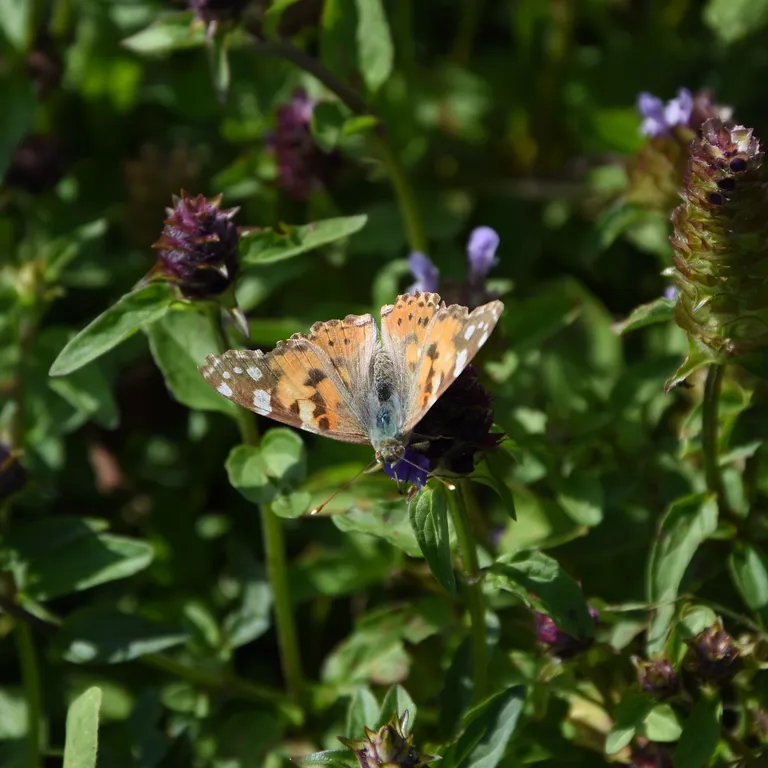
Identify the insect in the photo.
Vanessa cardui
